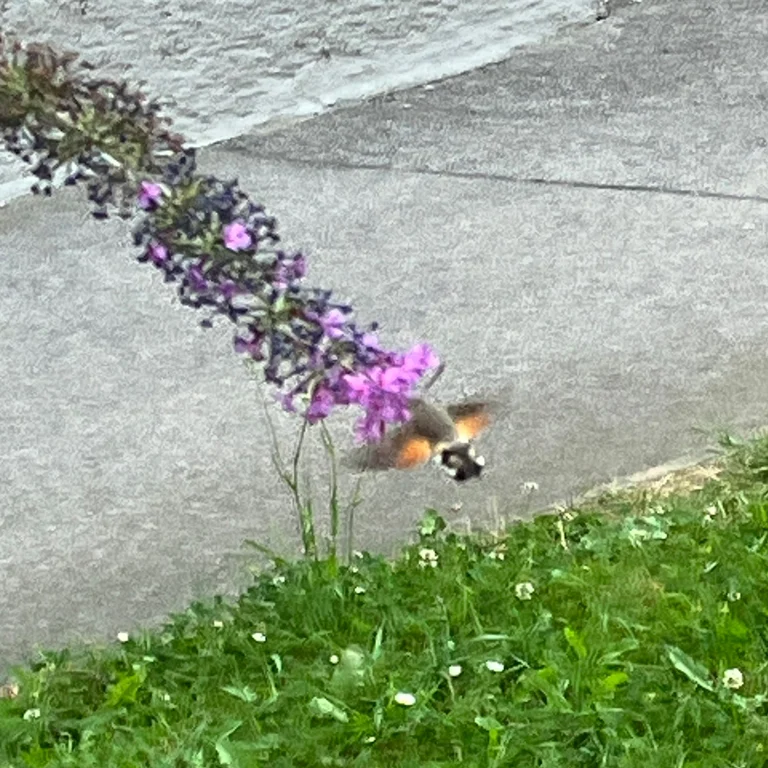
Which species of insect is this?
Macroglossum stellatarum
